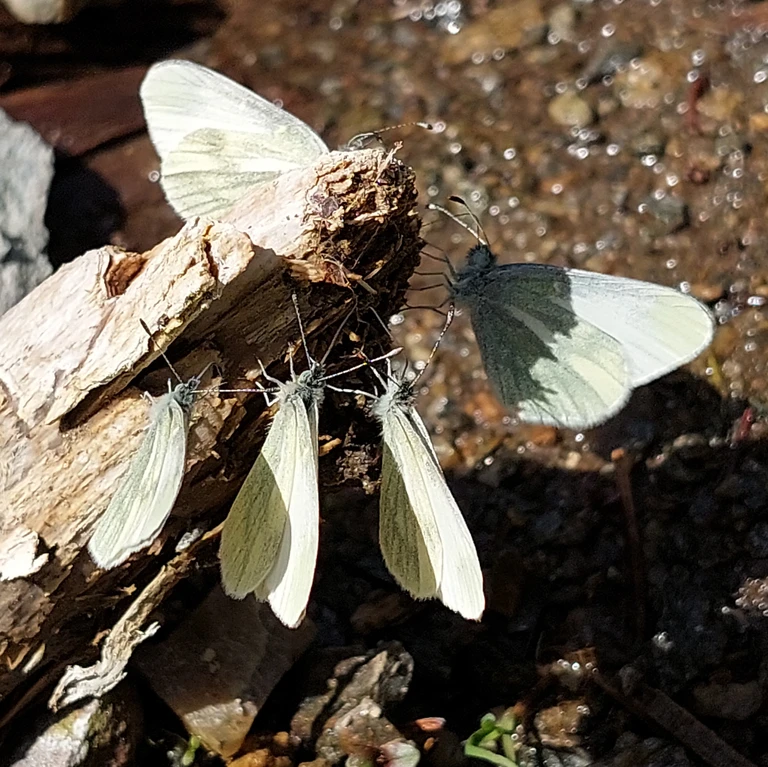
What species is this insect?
Leptidea sinapis/juvernica
